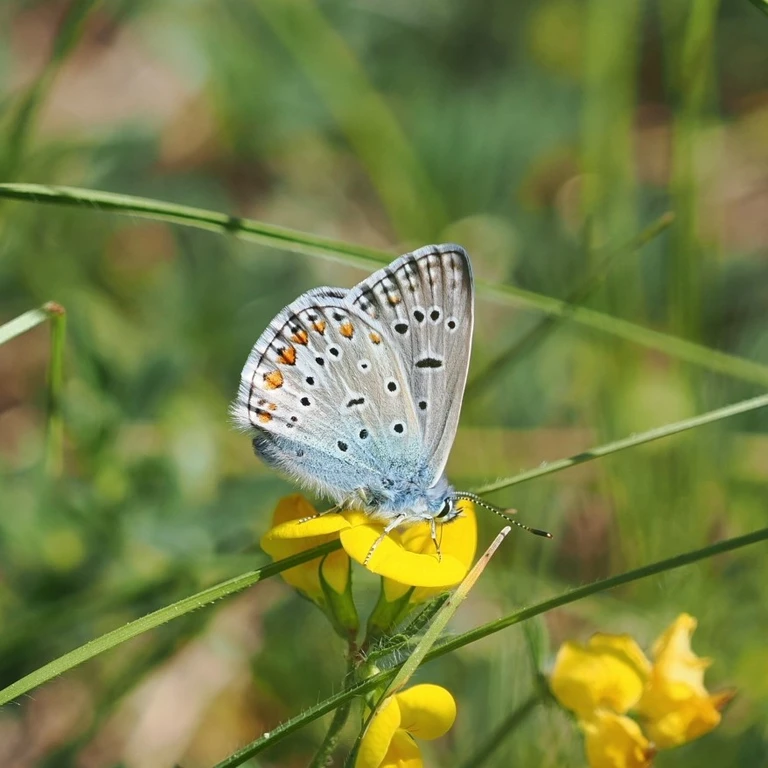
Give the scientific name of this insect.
Polyommatus icarus
